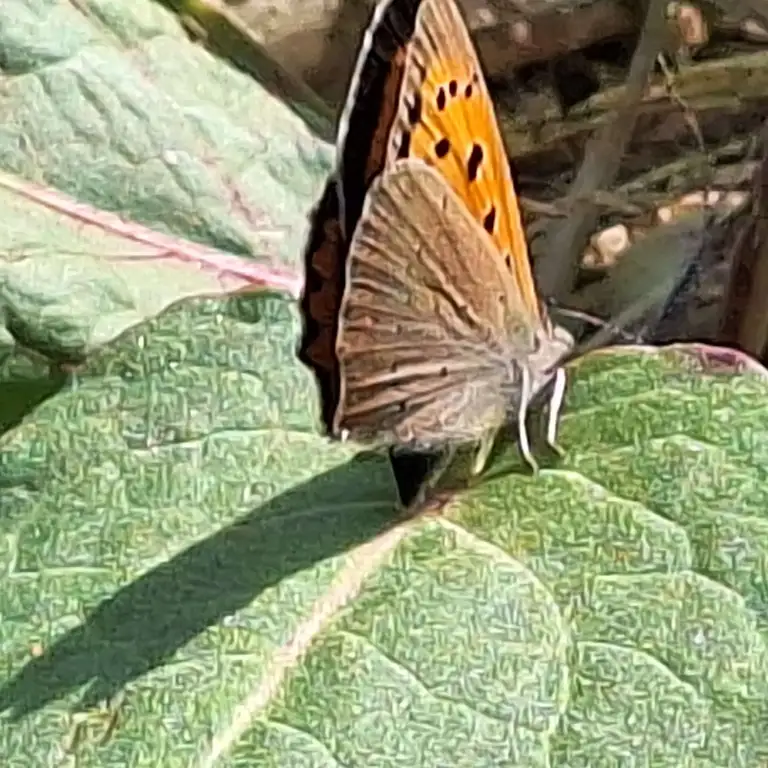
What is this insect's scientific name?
Lycaena phlaeas
